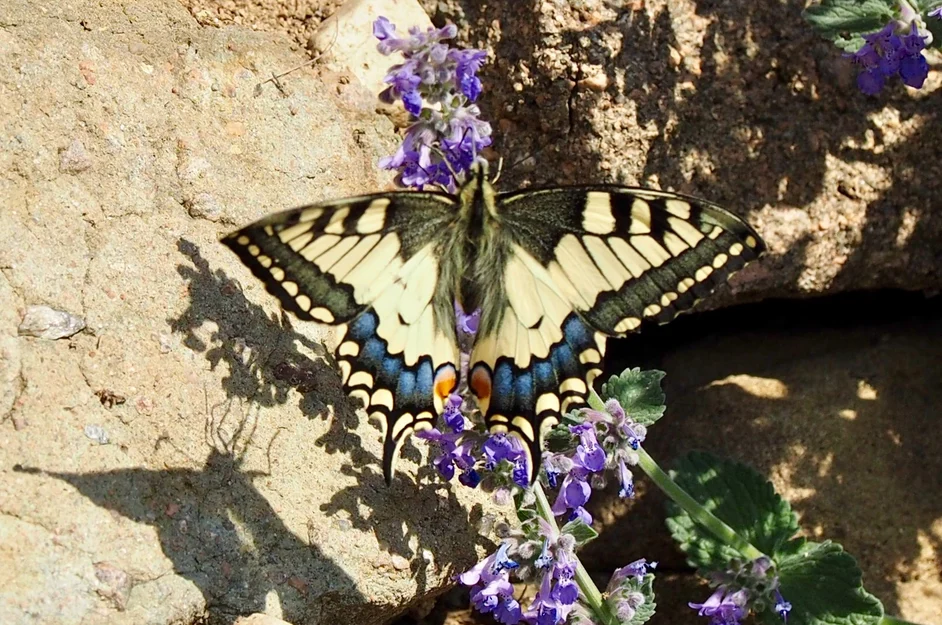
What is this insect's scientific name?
Papilio machaon
